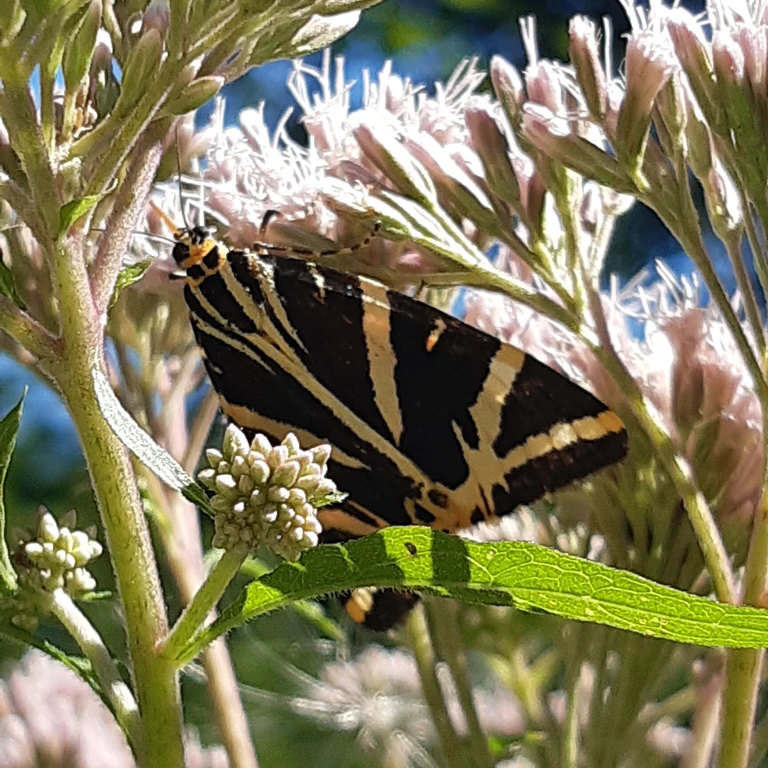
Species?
Euplagia quadripunctaria
